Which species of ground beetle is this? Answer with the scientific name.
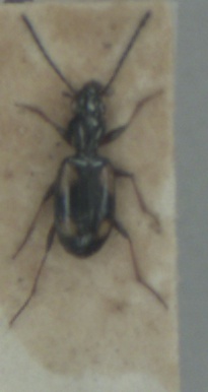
Bembidion illigeri
